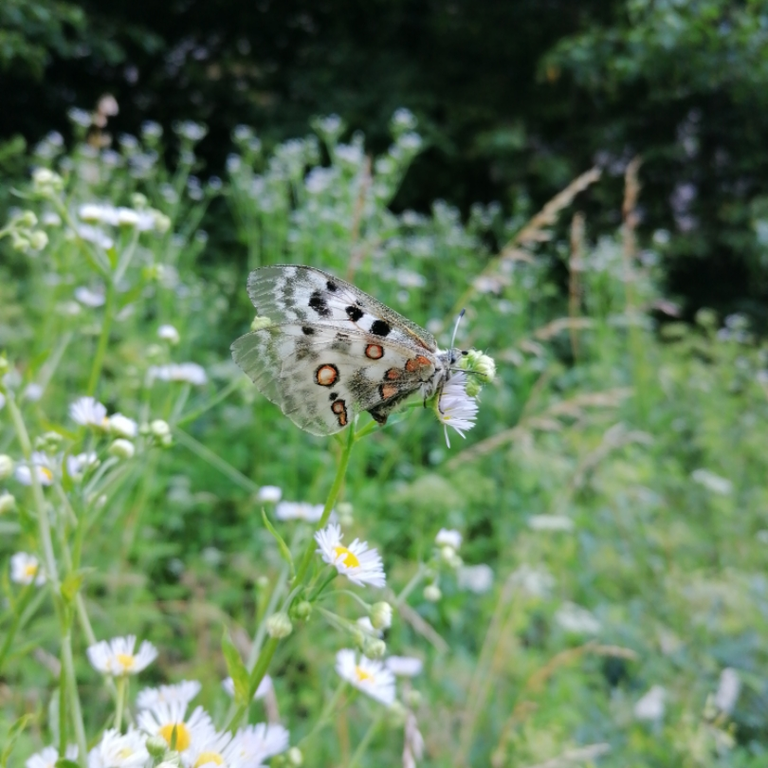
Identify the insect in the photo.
Parnassius apollo
